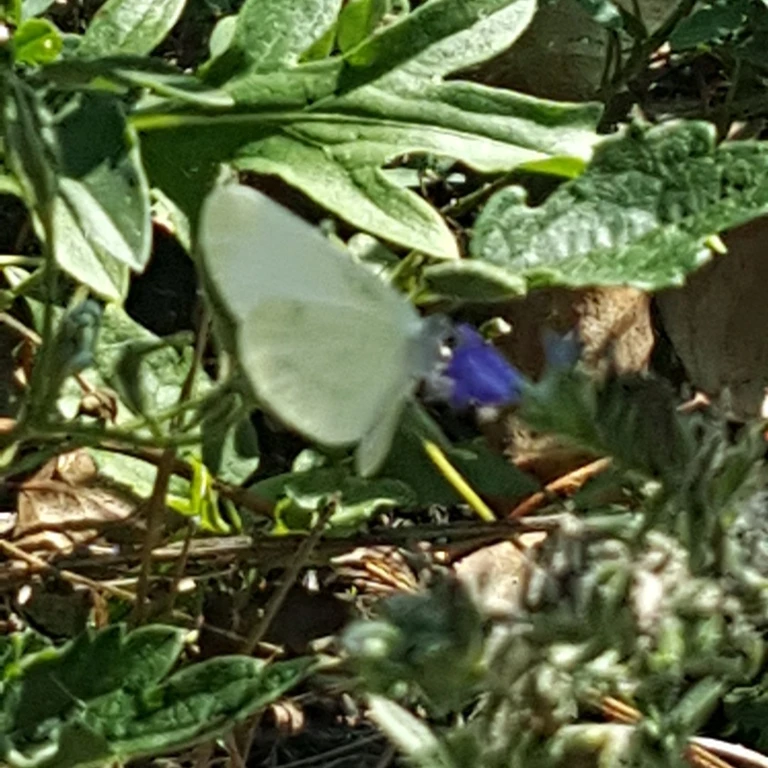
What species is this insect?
Leptidea sinapis/juvernica
